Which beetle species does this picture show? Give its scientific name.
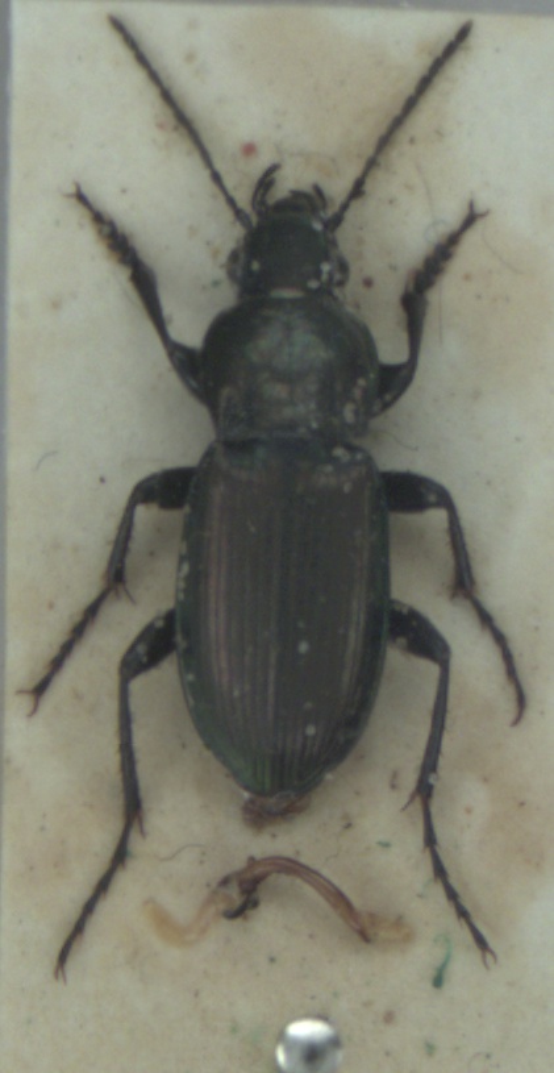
Poecilus lepidus
